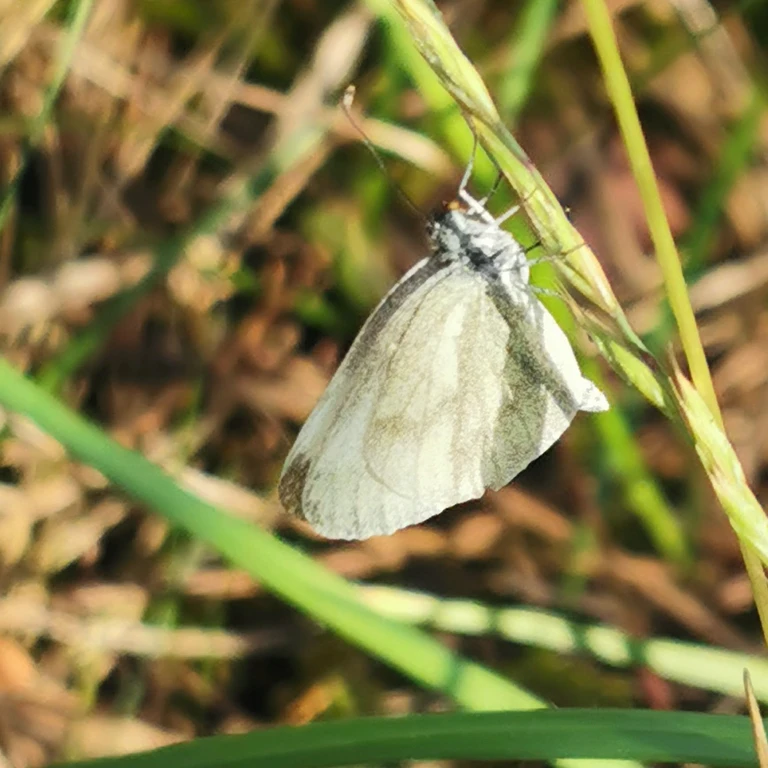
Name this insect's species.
Leptidea sinapis/juvernica
